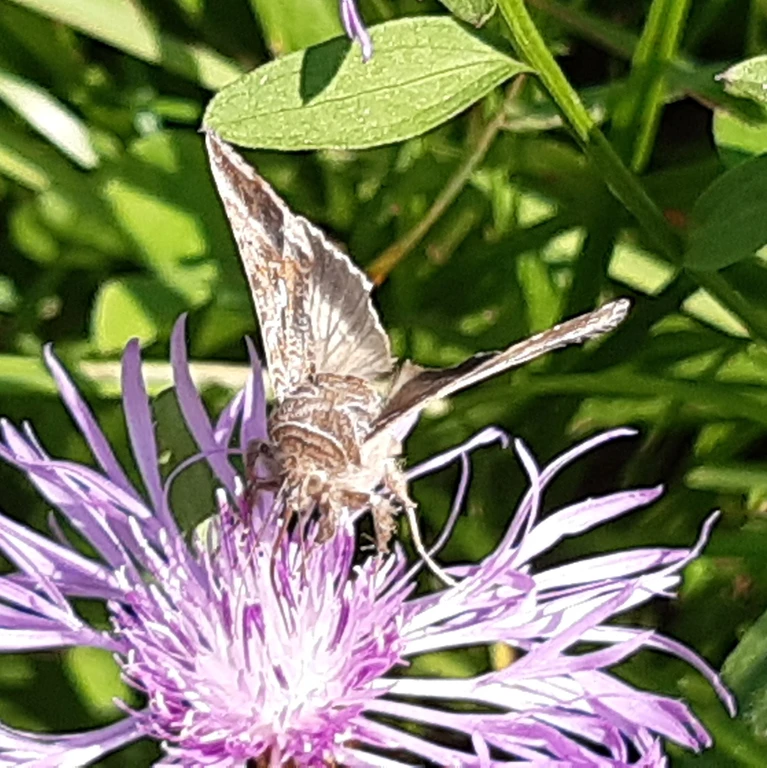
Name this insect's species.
Autographa gamma
